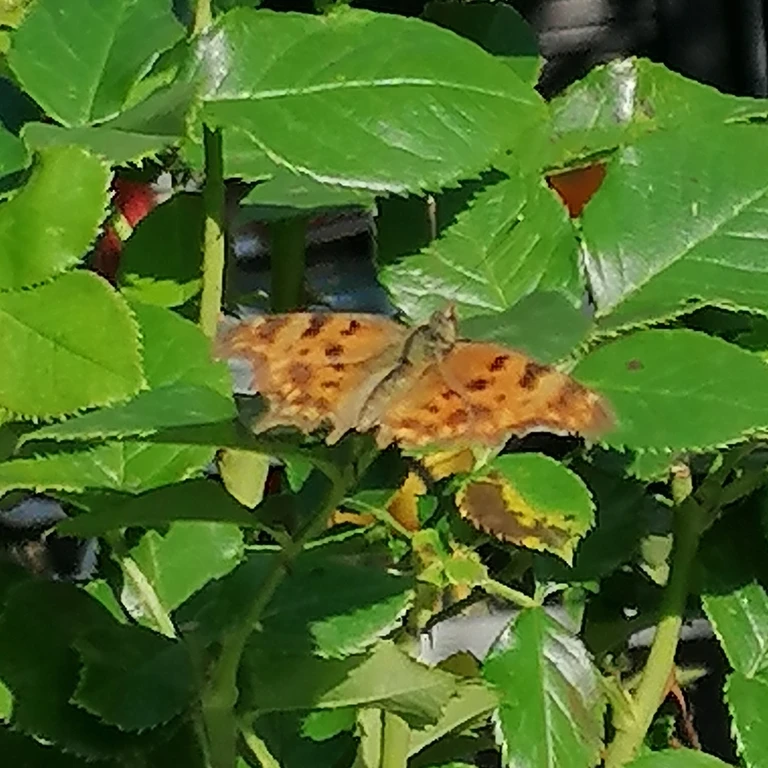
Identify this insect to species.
Polygonia c-album
